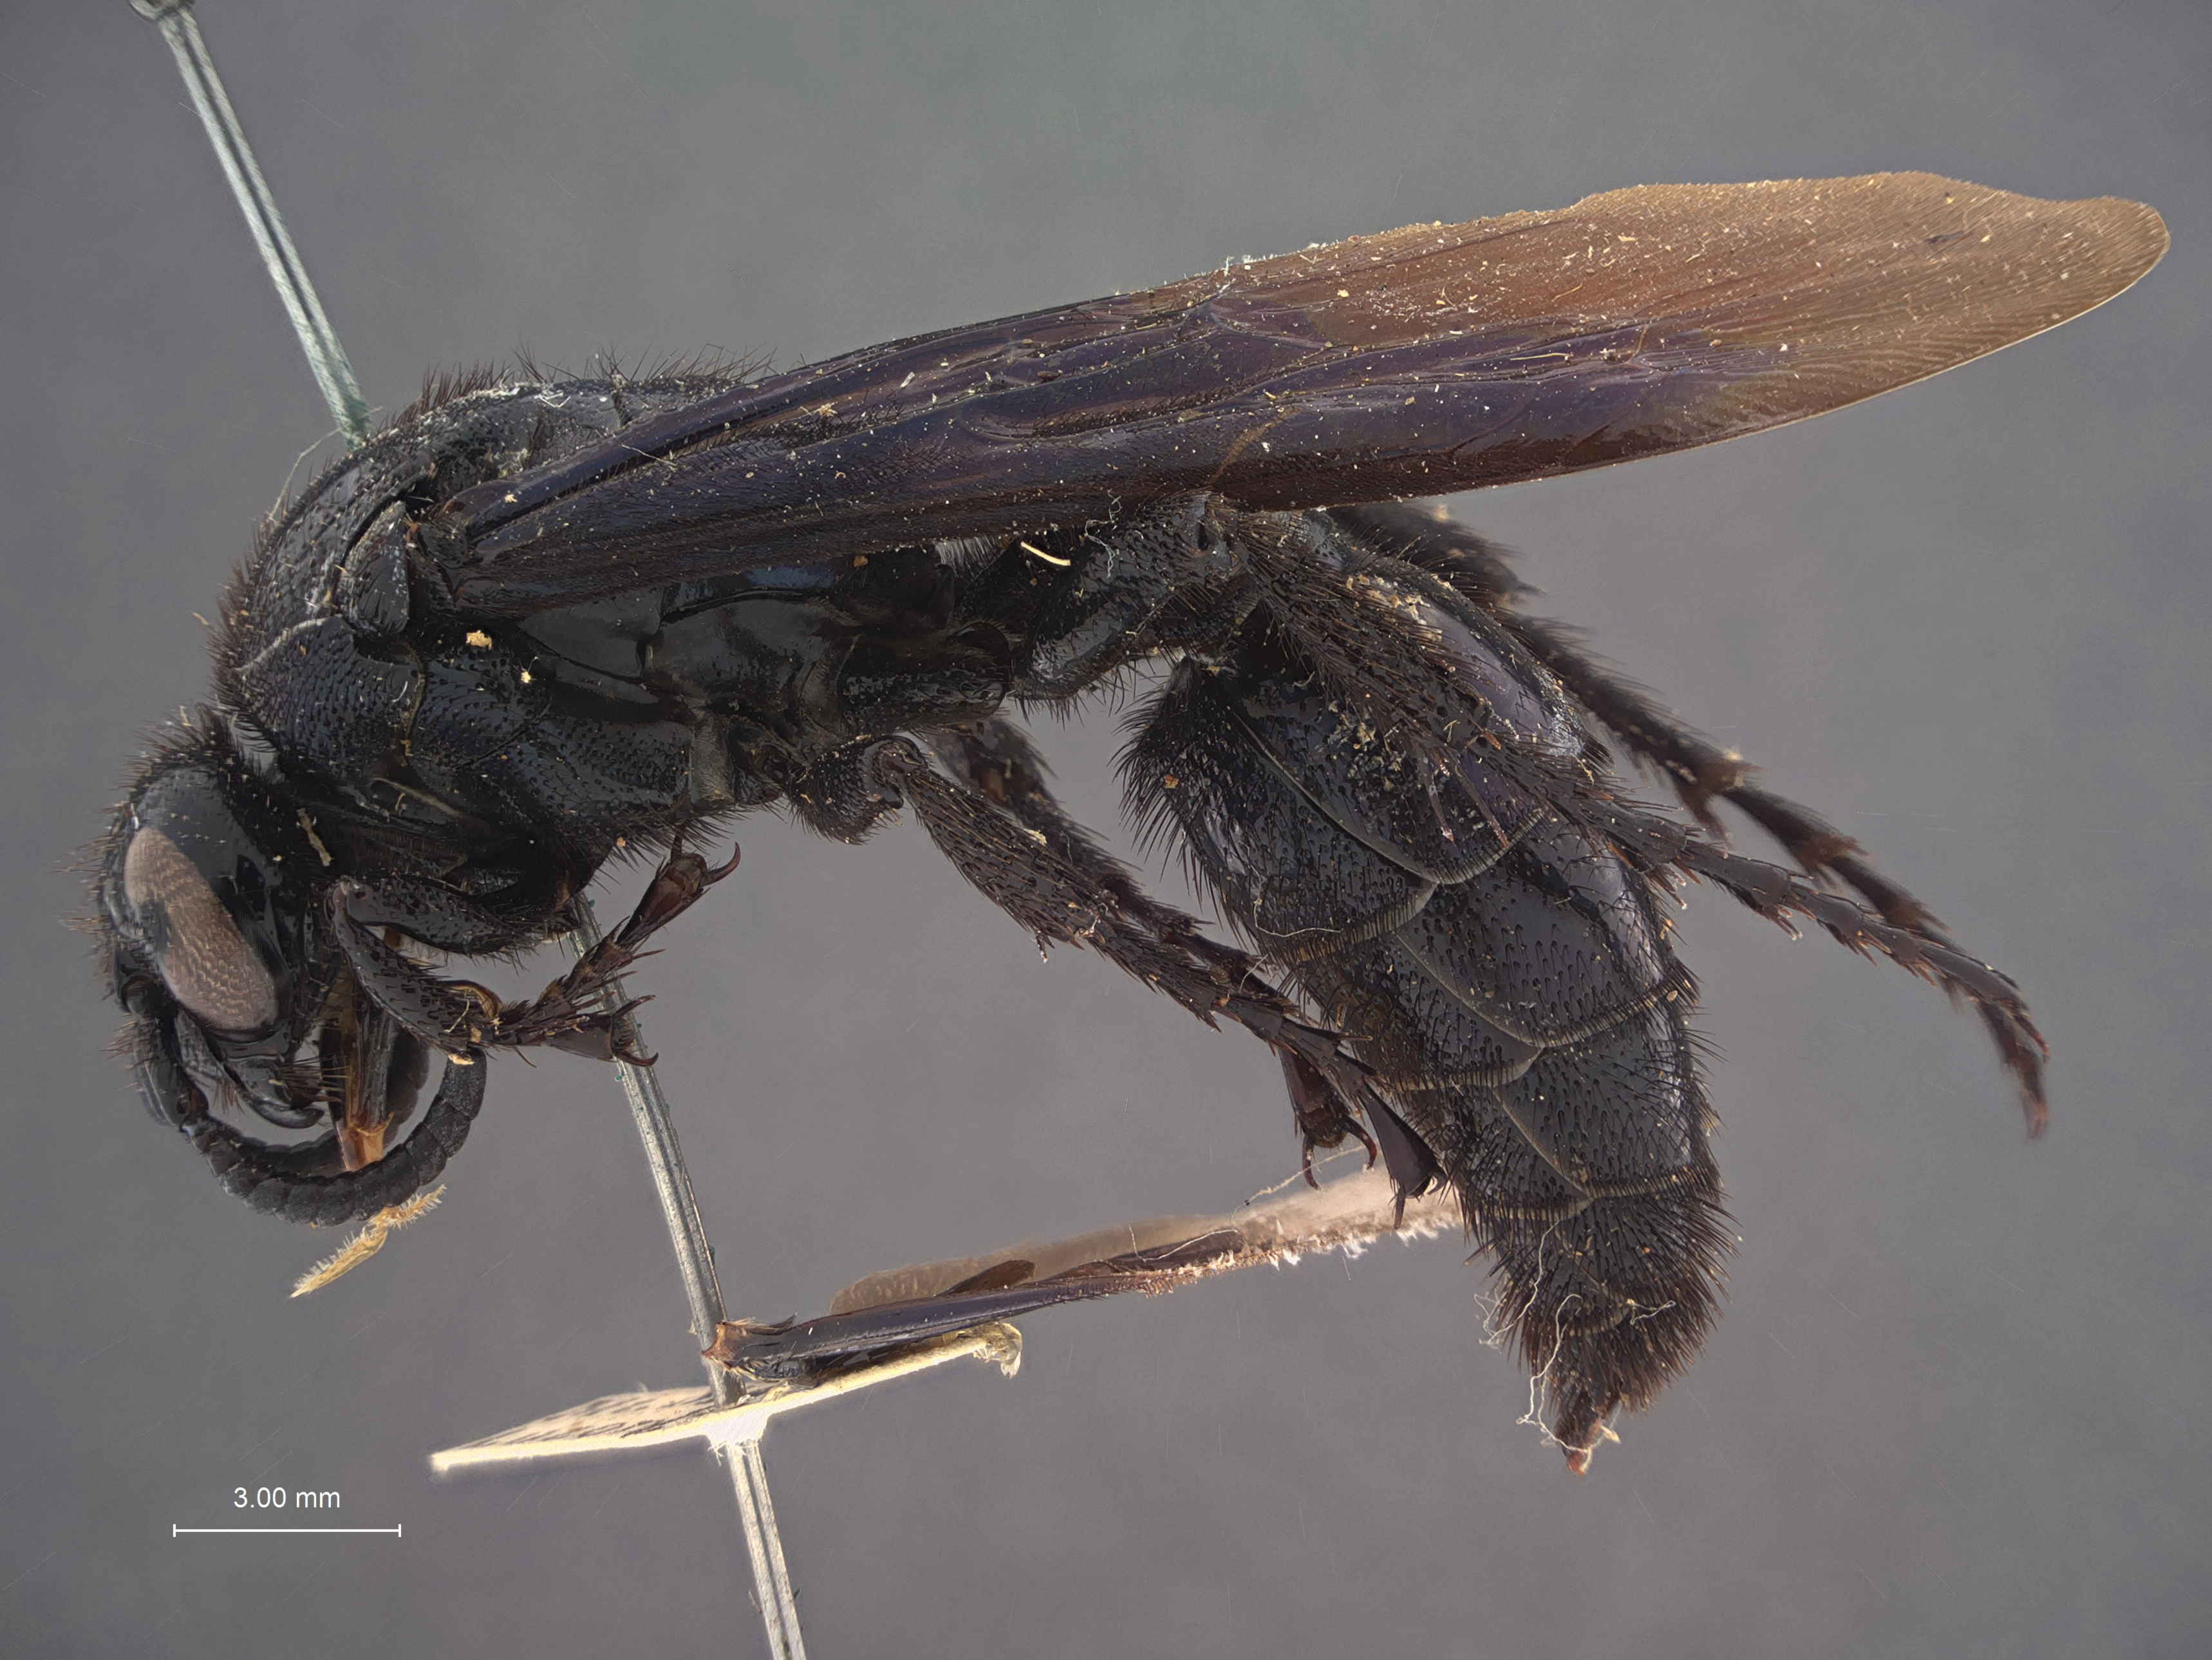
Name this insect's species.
Scolia propodealis
